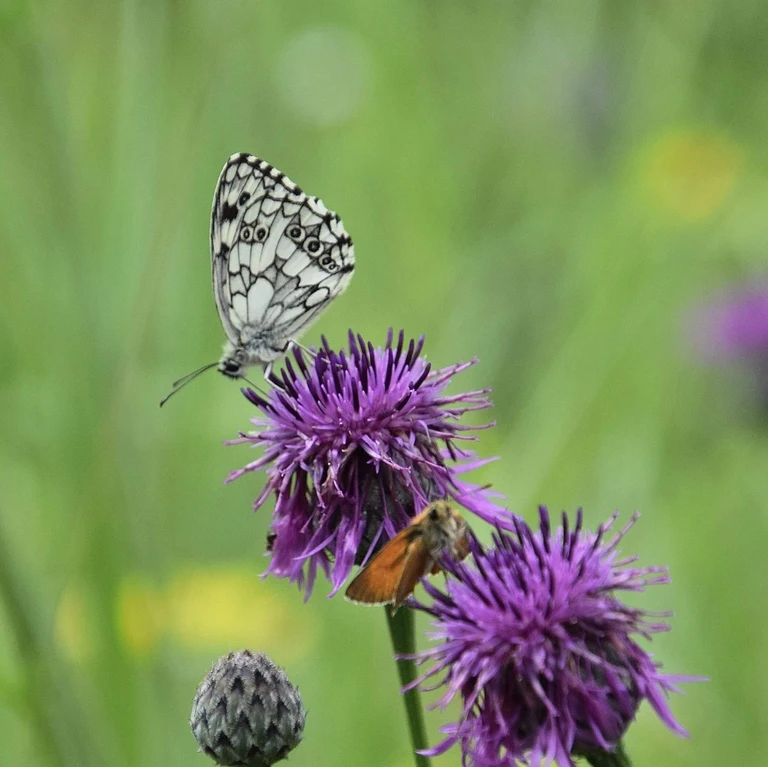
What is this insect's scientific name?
Melanargia galathea
